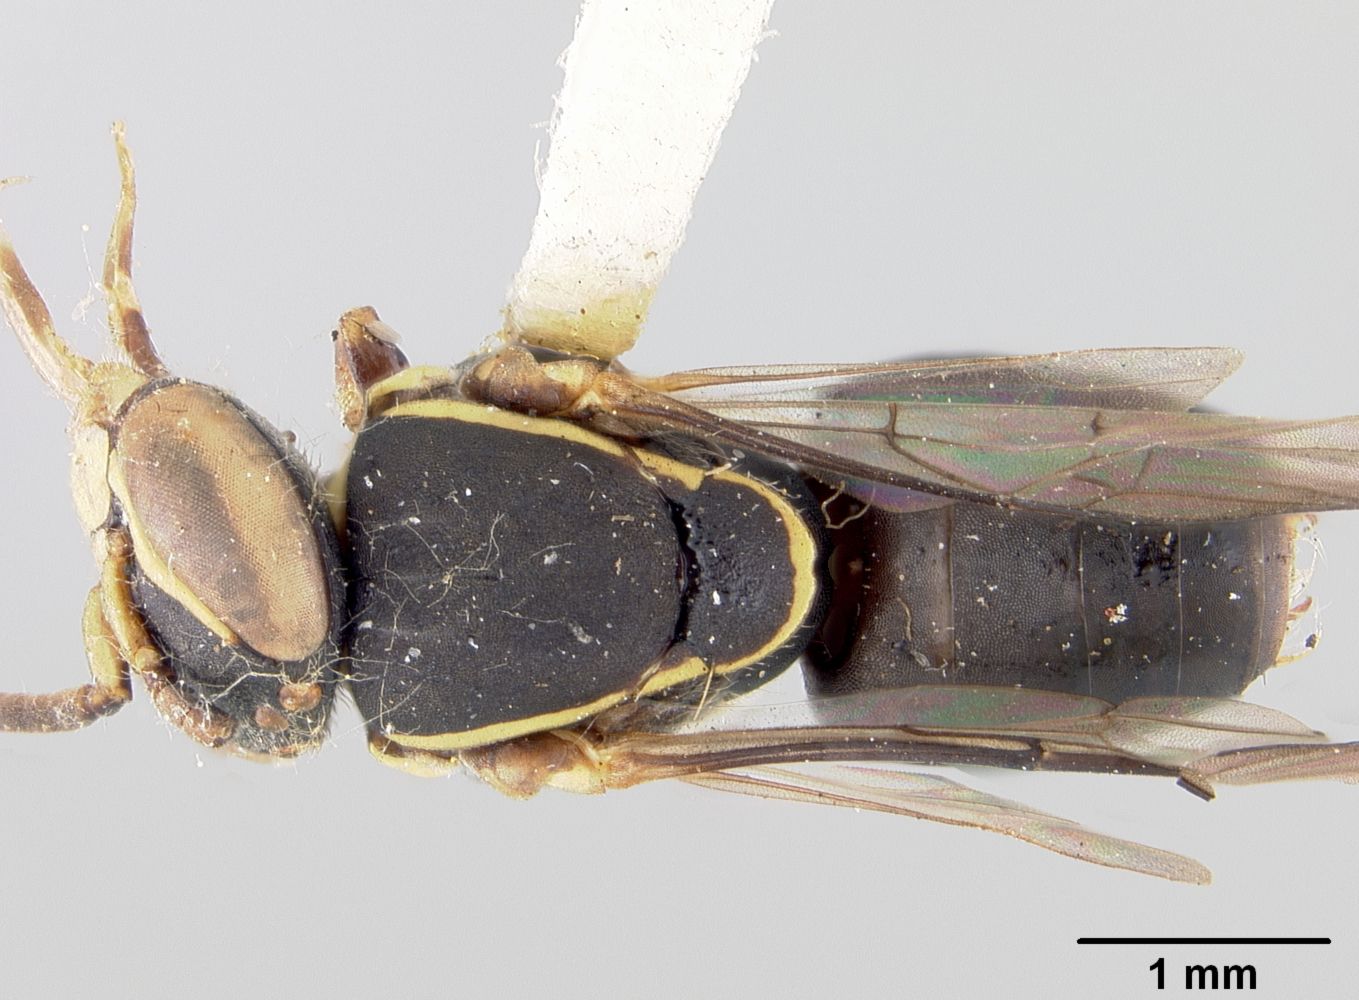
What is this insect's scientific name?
Trigona opaca
